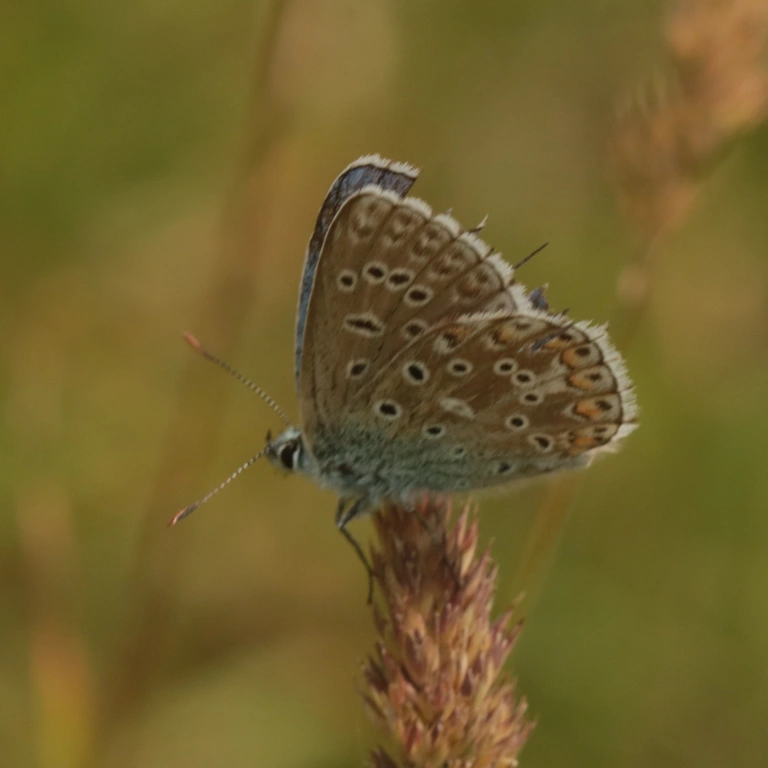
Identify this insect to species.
Lysandra bellargus
